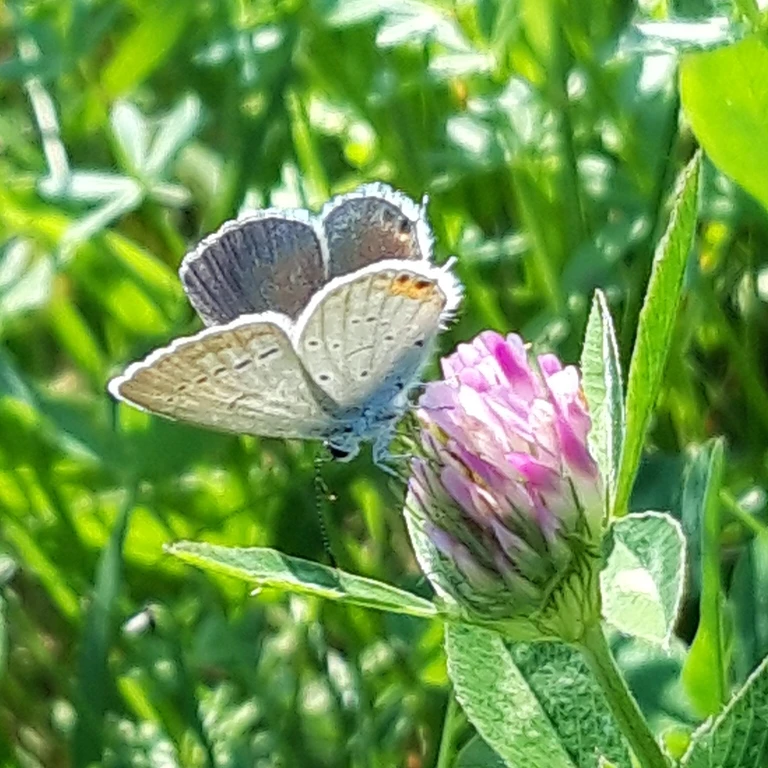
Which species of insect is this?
Cupido argiades (also Elkalyce argiades)
